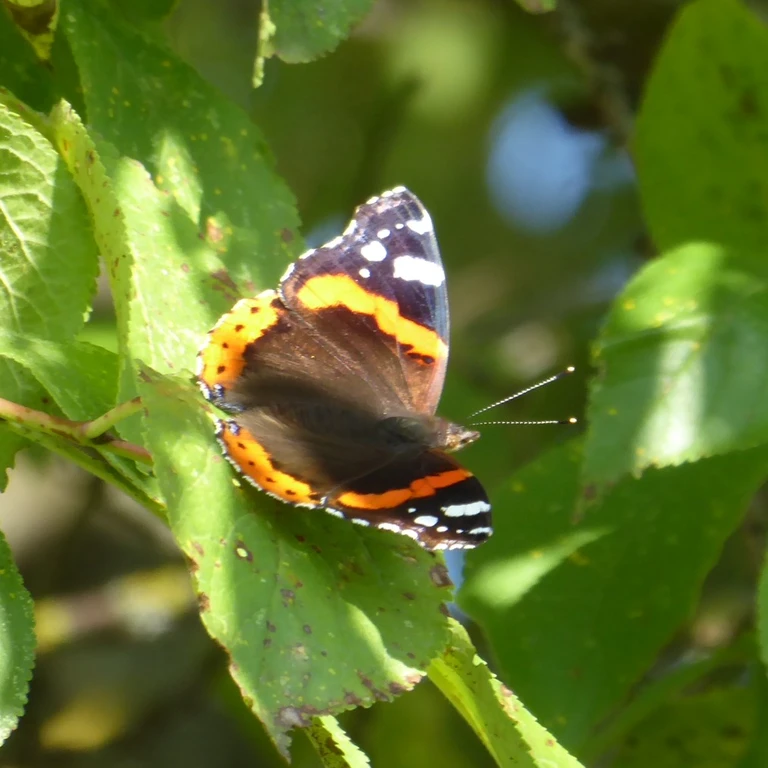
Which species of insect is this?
Vanessa atalanta
